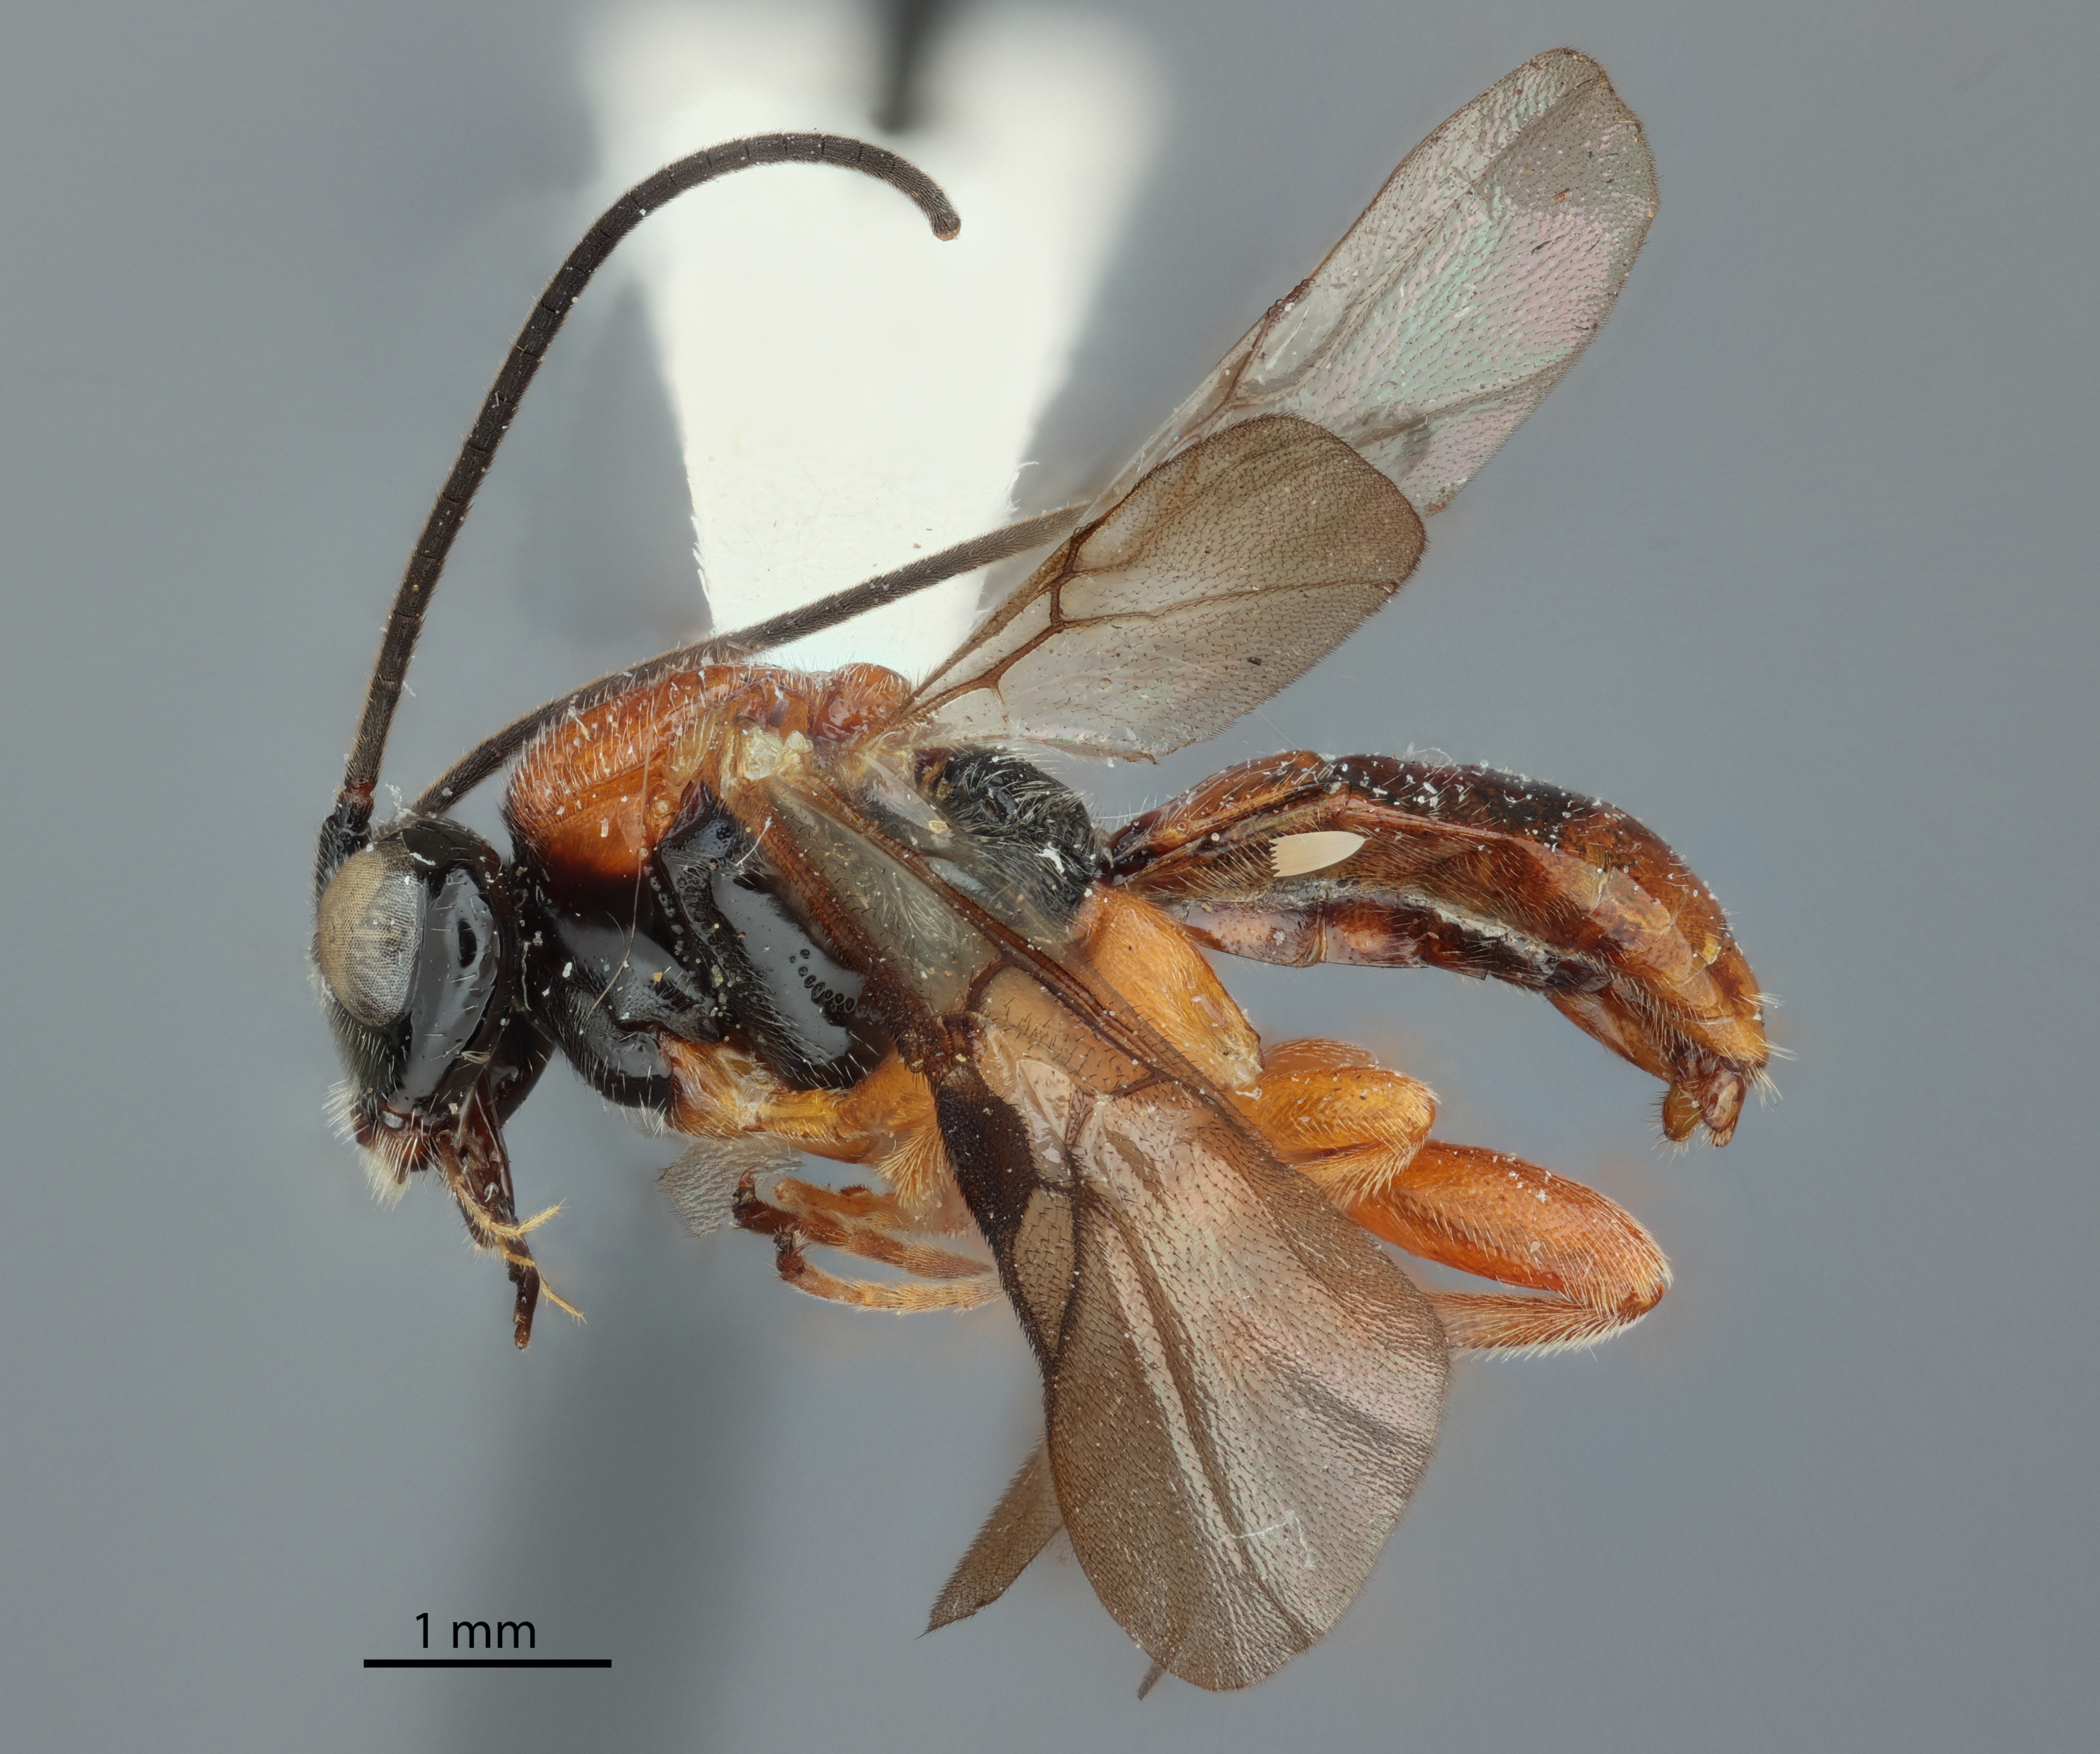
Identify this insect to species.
Agathirsia armandi
